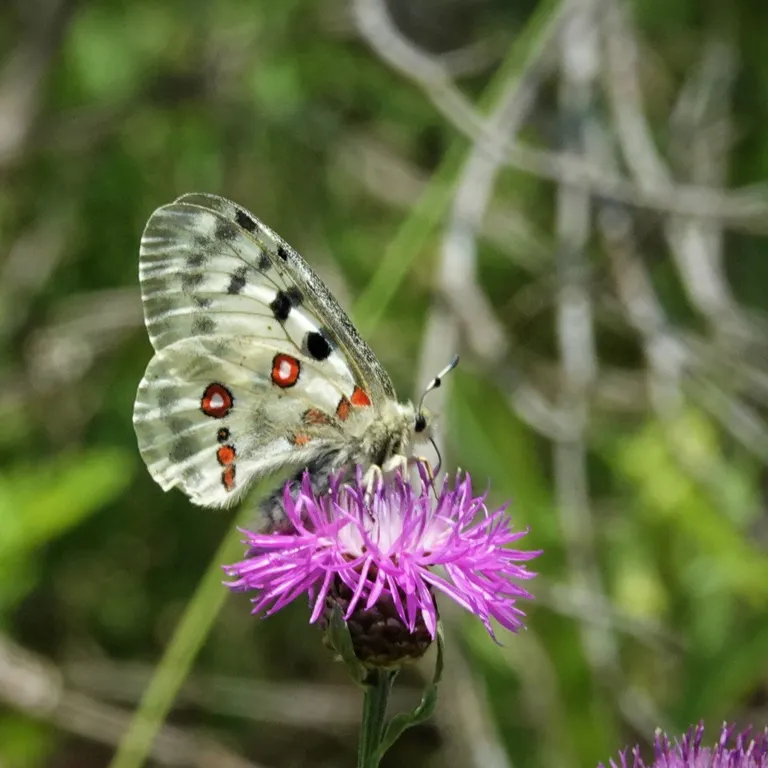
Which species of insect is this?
Parnassius apollo
